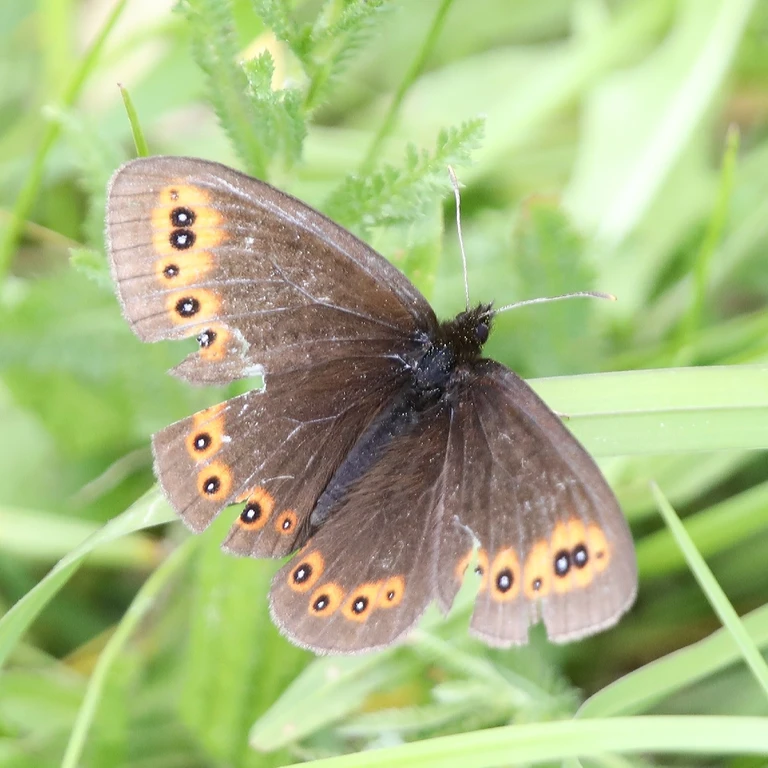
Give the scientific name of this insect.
Erebia medusa
